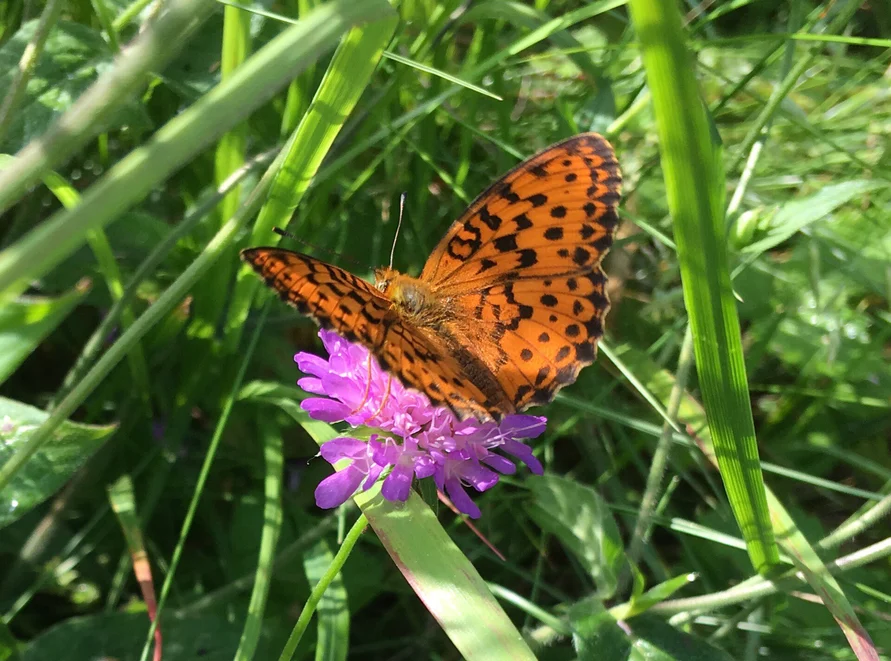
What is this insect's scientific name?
Brenthis daphne
